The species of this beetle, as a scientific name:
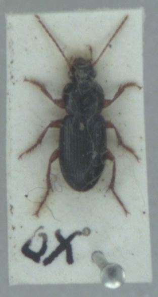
Ophonus azureus
